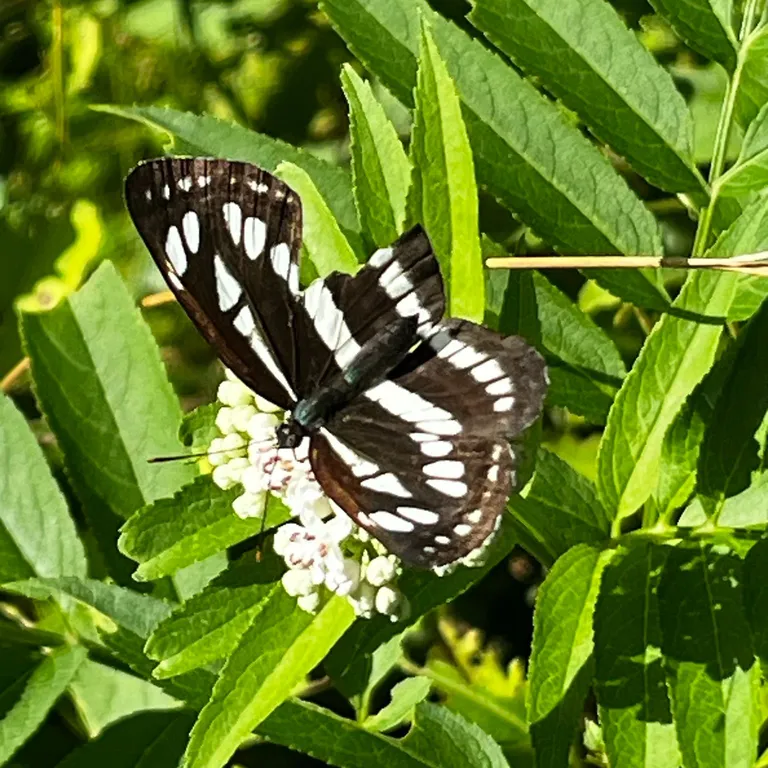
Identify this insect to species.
Neptis sappho
